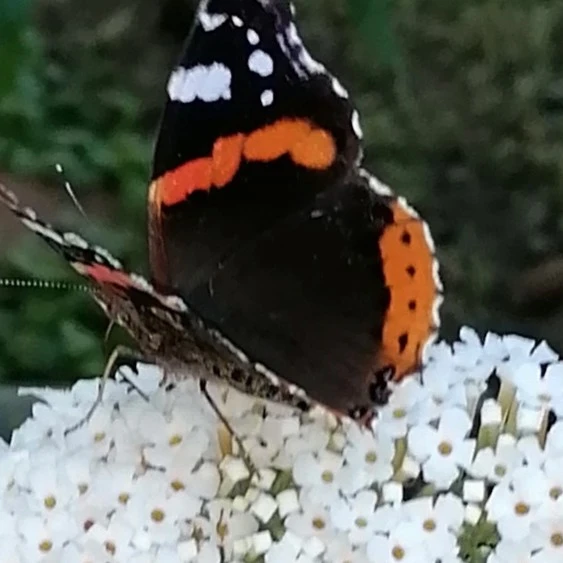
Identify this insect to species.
Vanessa atalanta
